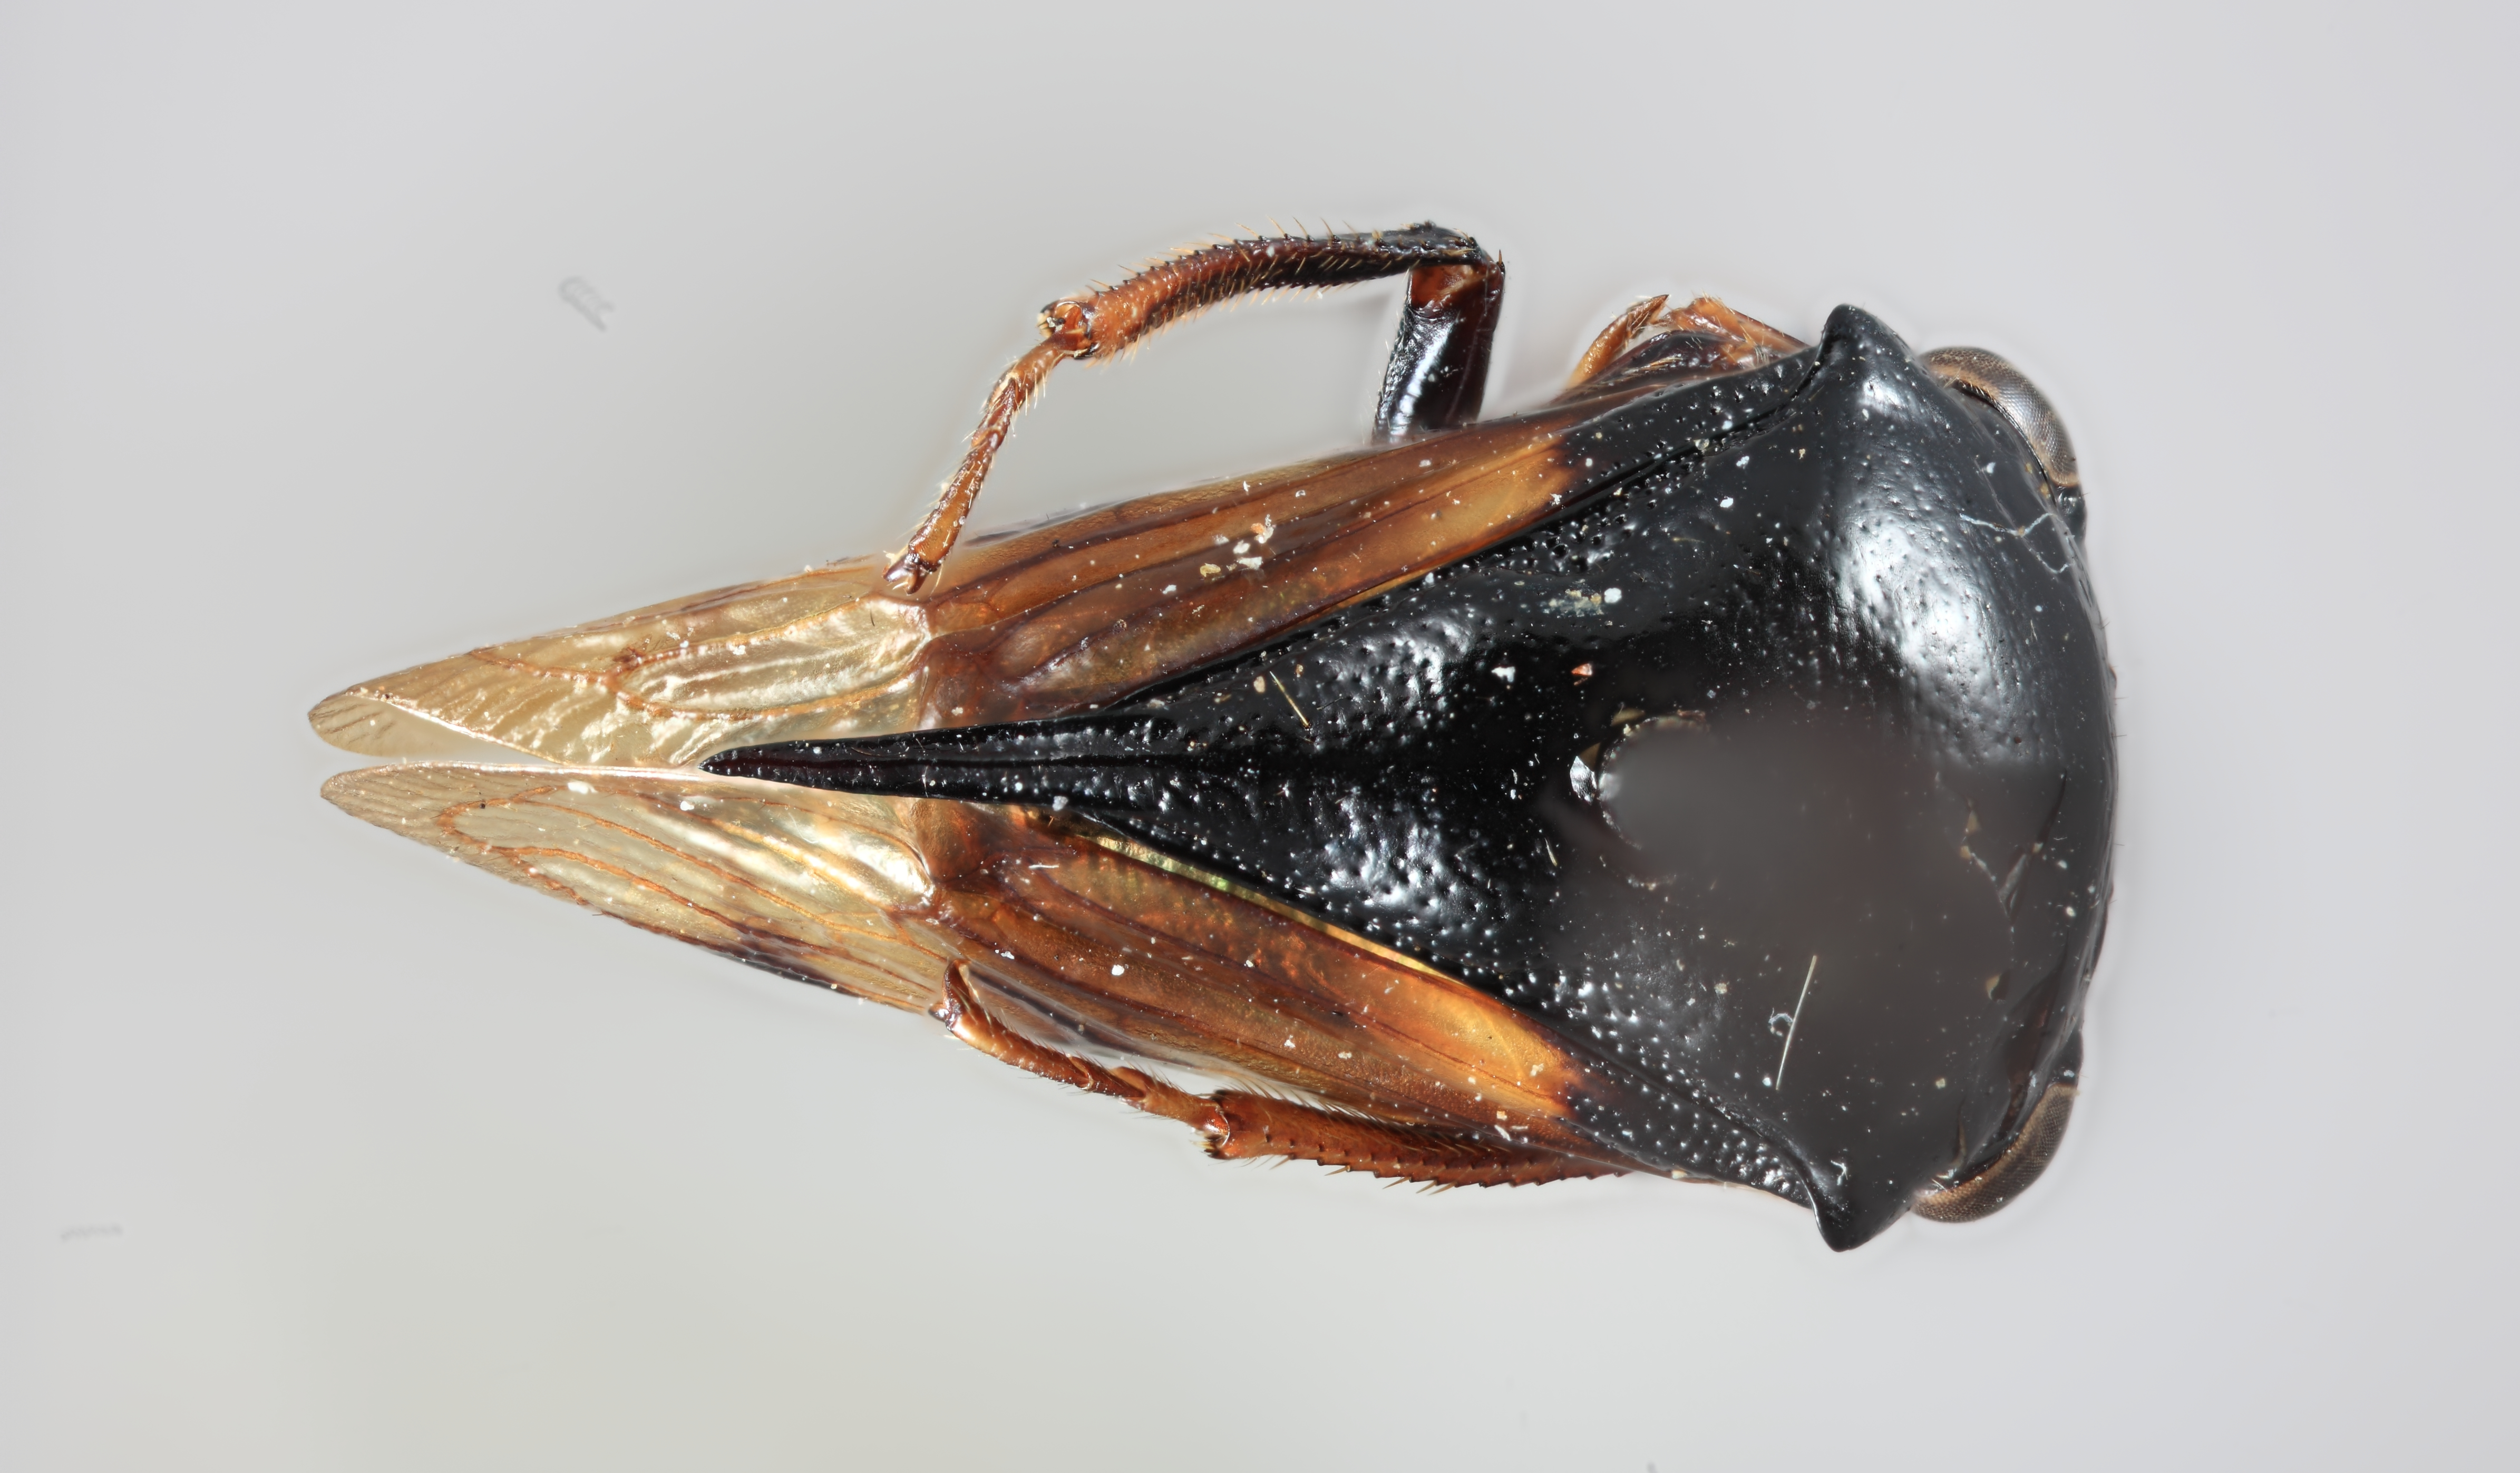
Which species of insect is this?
Cryptaspidia lustra
